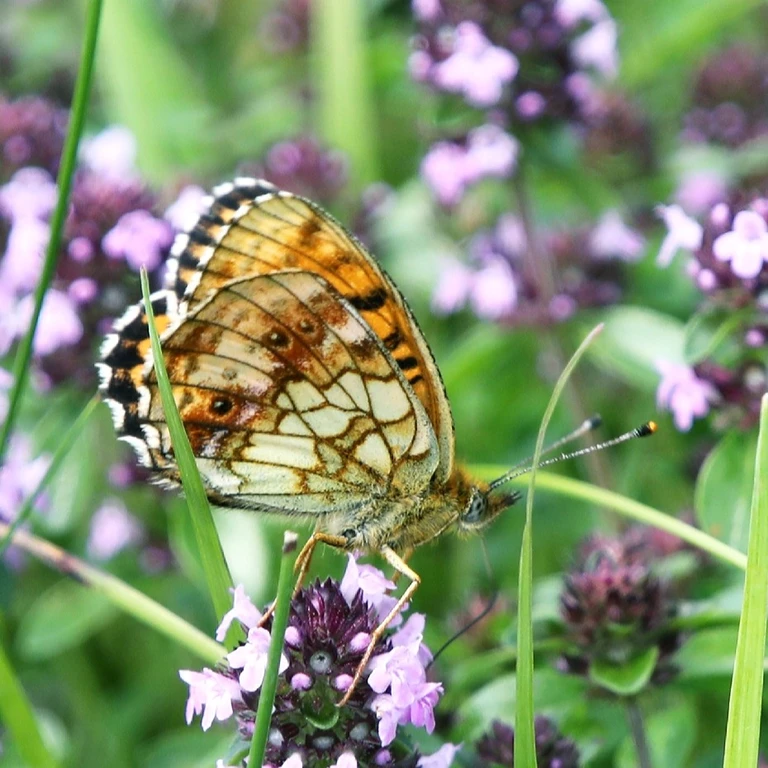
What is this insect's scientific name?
Brenthis ino
